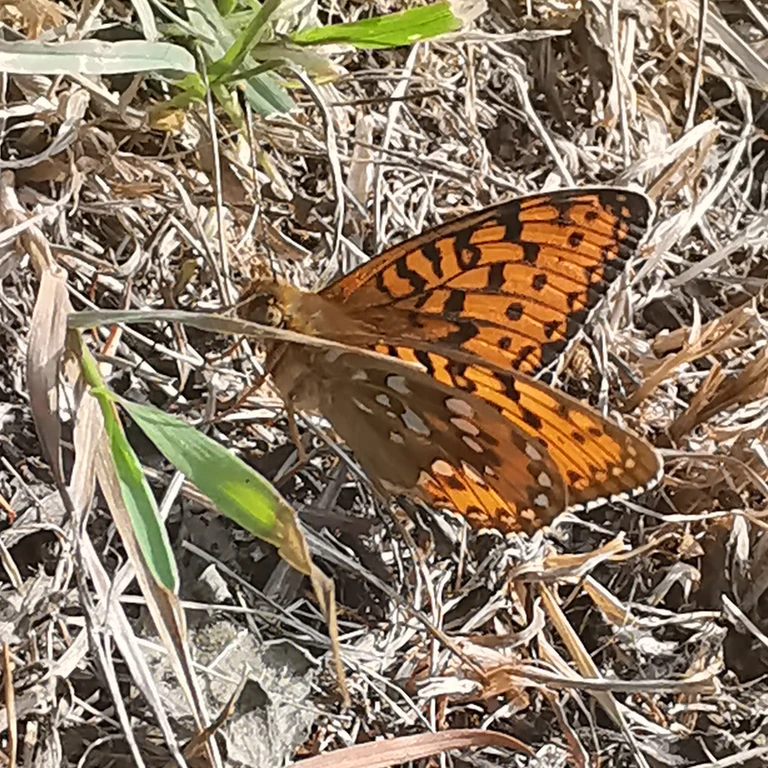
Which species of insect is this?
Speyeria aglaja
